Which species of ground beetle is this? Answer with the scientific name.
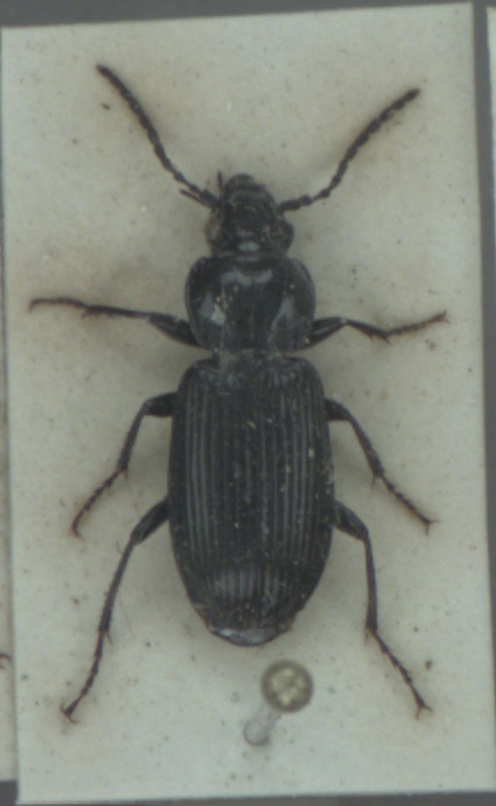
Pterostichus nigrita
